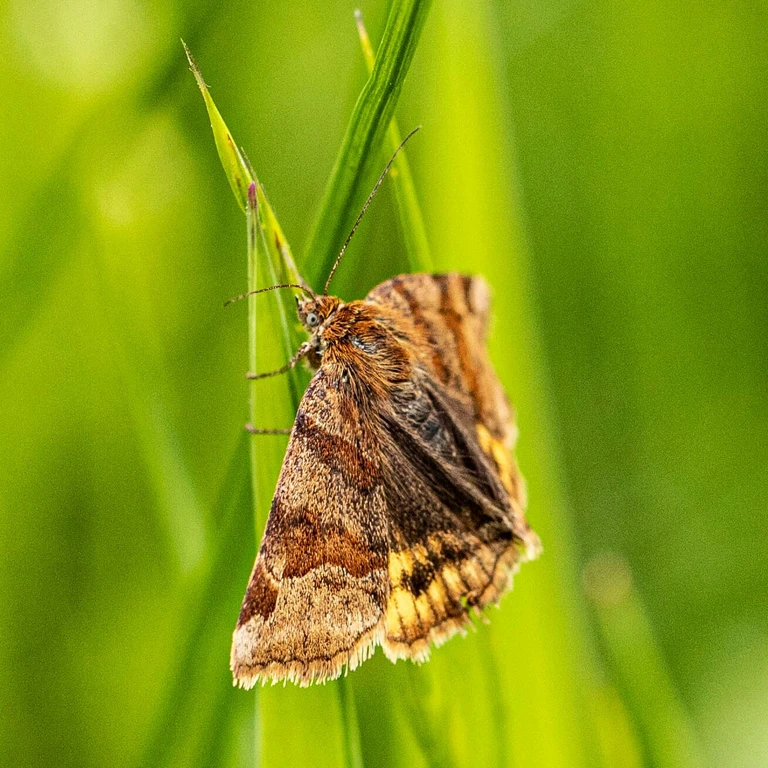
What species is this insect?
Euclidia glyphica
